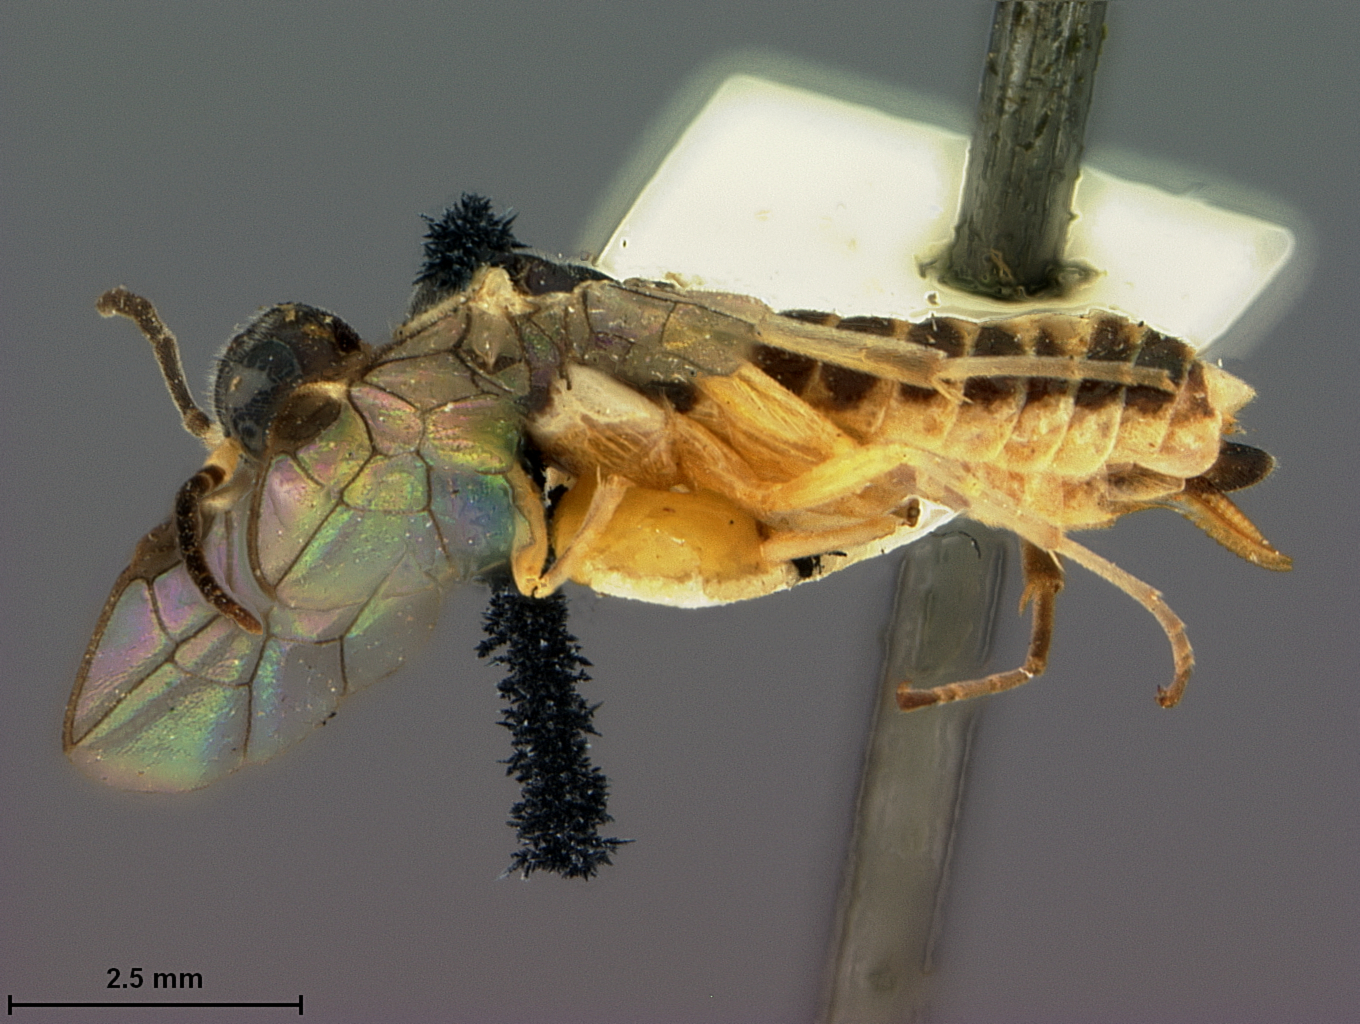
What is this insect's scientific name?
Emphytina pallidiscapa
